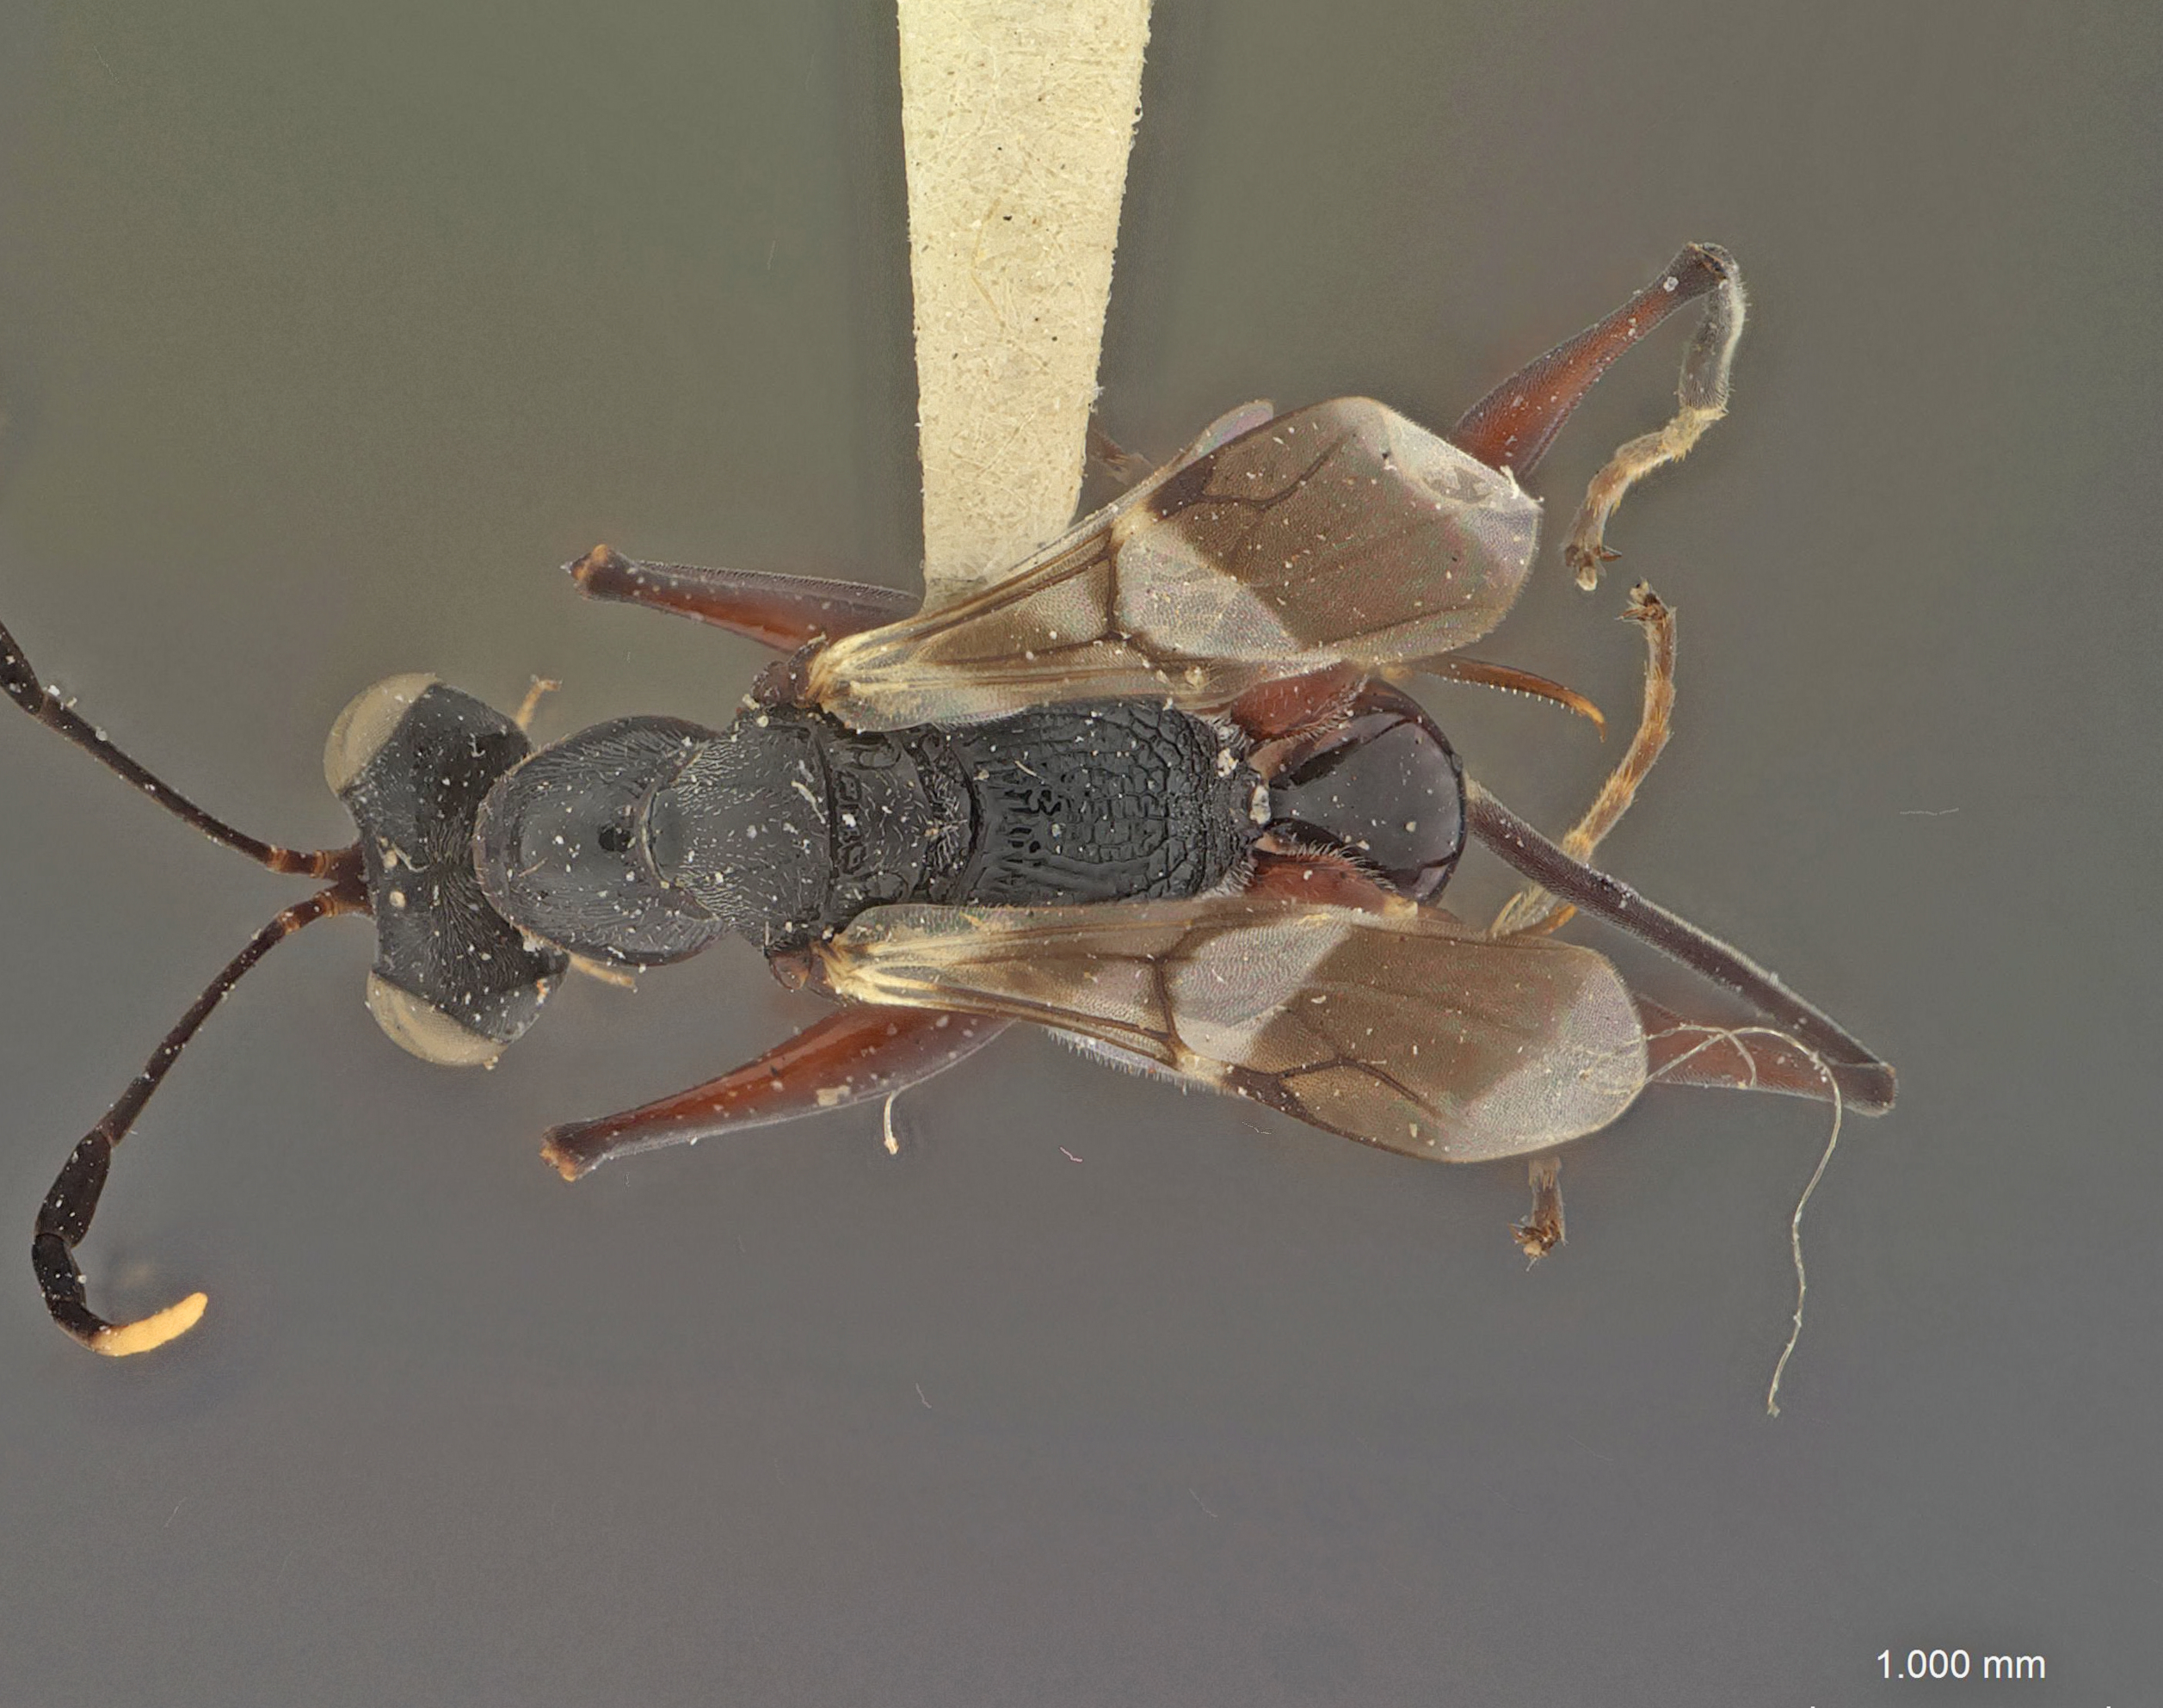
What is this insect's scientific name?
Dryinus browni
